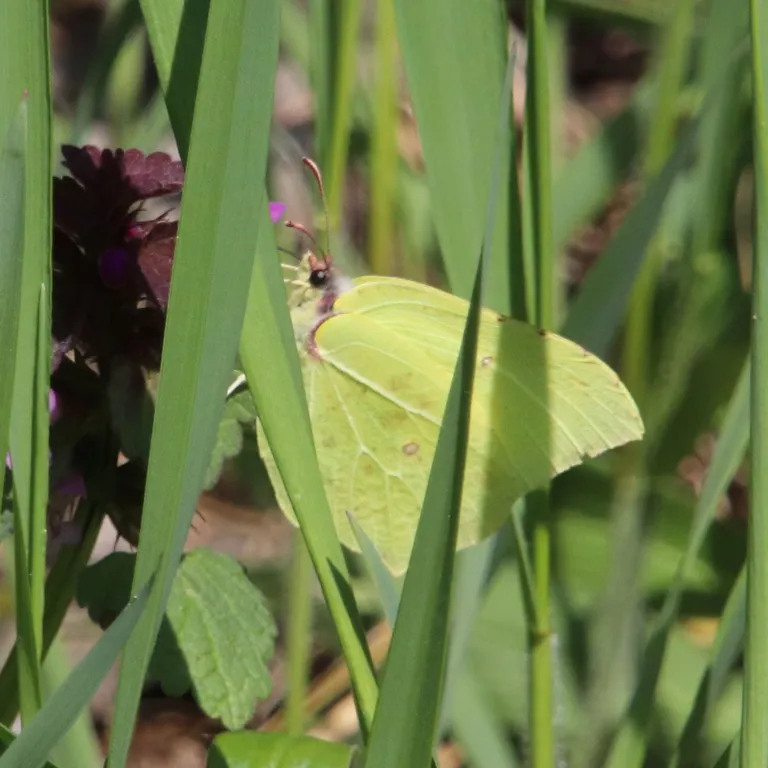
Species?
Gonepteryx rhamni
